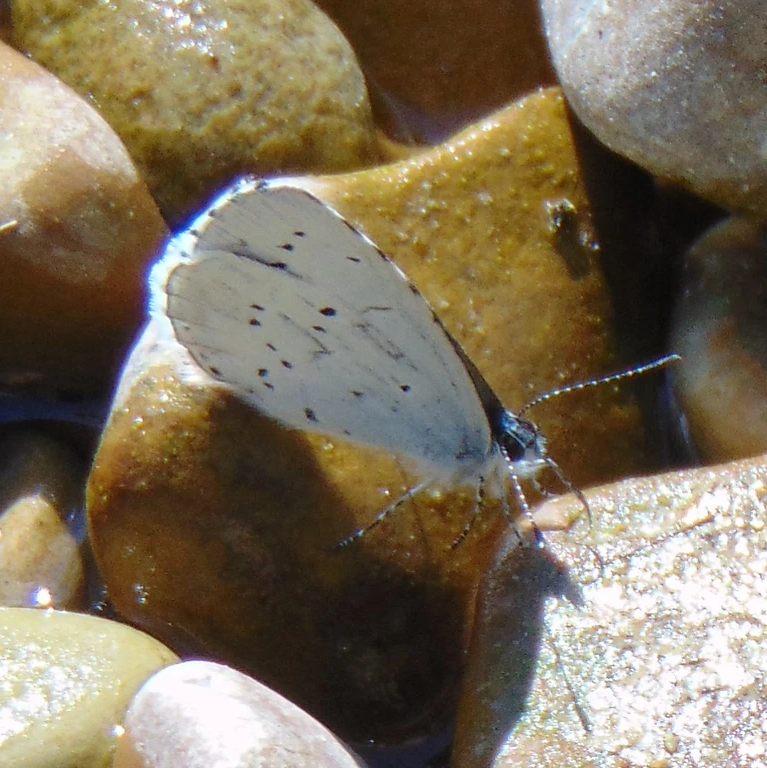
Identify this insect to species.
Celastrina argiolus
